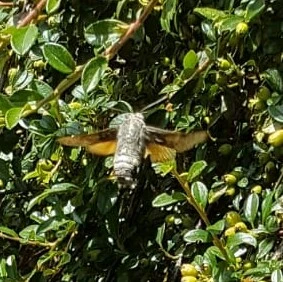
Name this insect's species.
Macroglossum stellatarum
